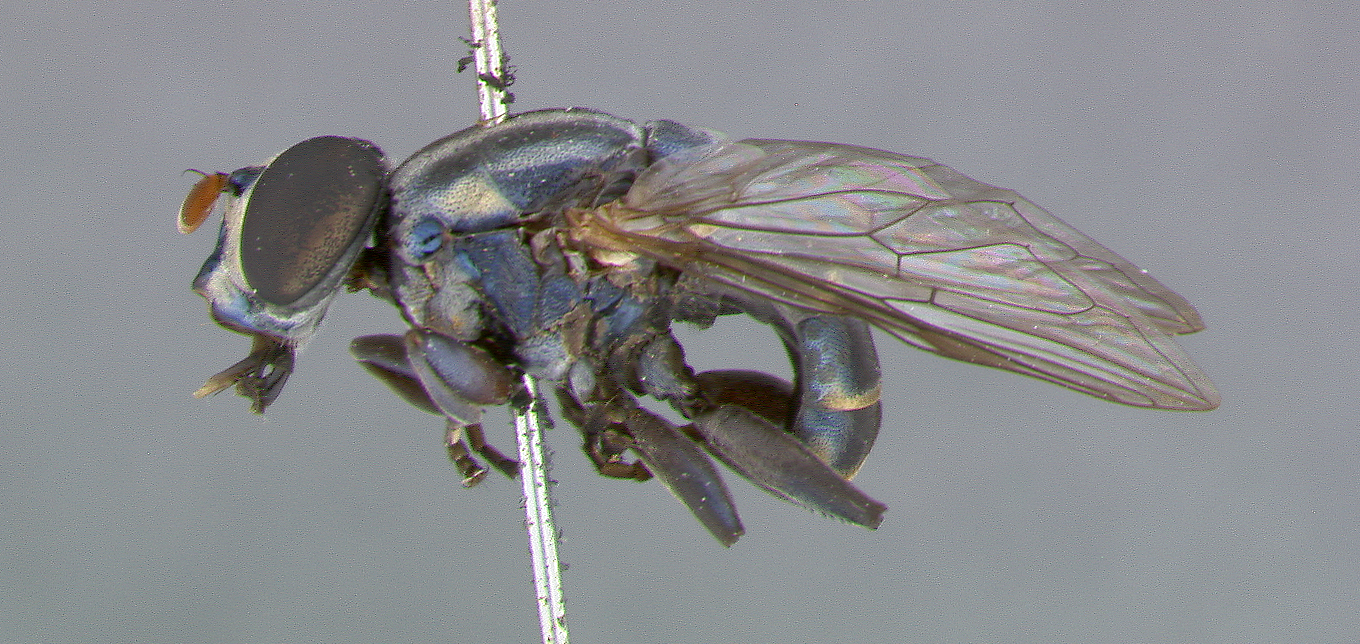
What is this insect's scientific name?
Nausigaster nausicaa
